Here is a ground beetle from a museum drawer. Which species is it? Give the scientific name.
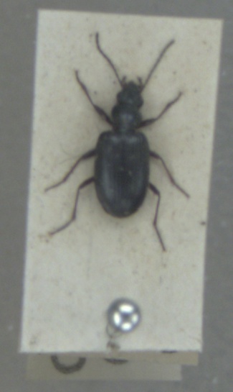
Bembidion punctulatum
